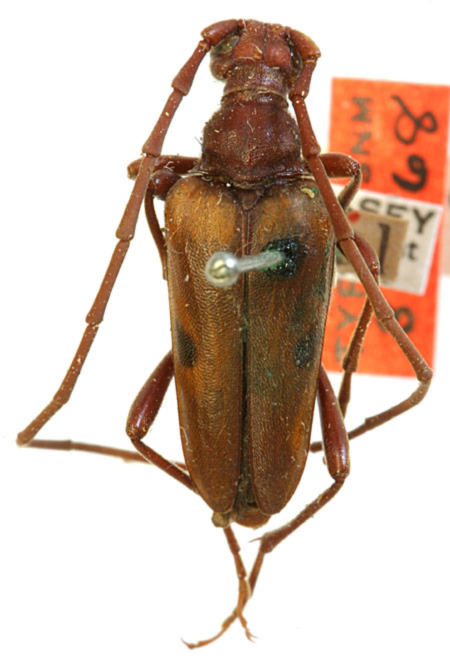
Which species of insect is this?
Leptura macrocera (also Dorcasina matthewsii)
